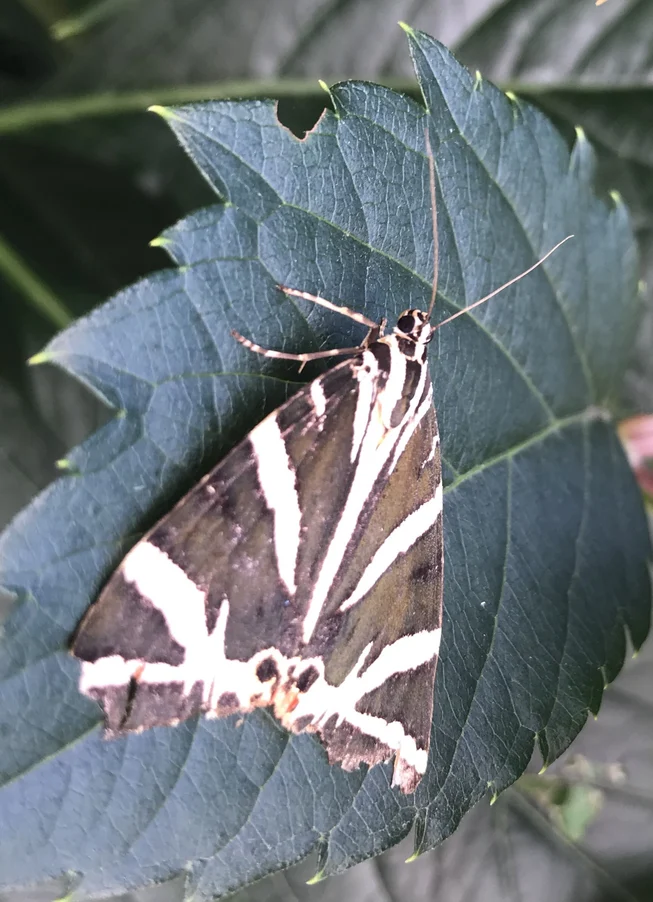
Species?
Euplagia quadripunctaria
